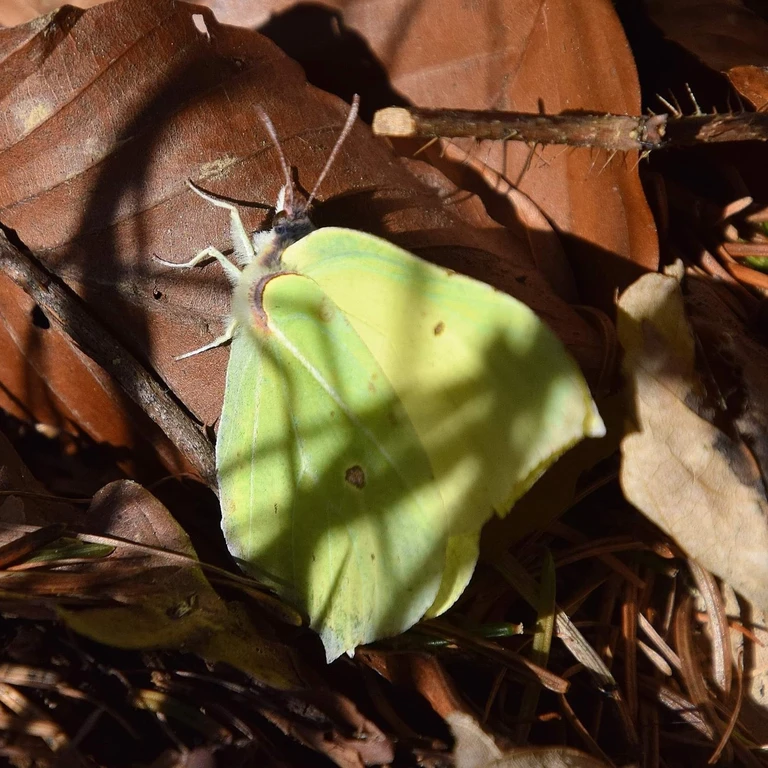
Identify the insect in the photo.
Gonepteryx rhamni
